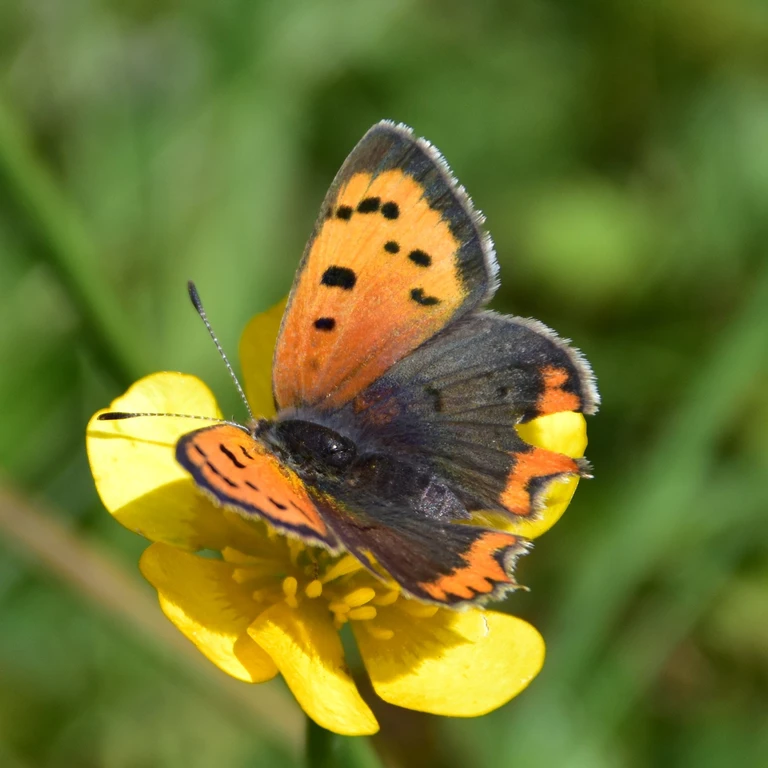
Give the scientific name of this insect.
Lycaena phlaeas
